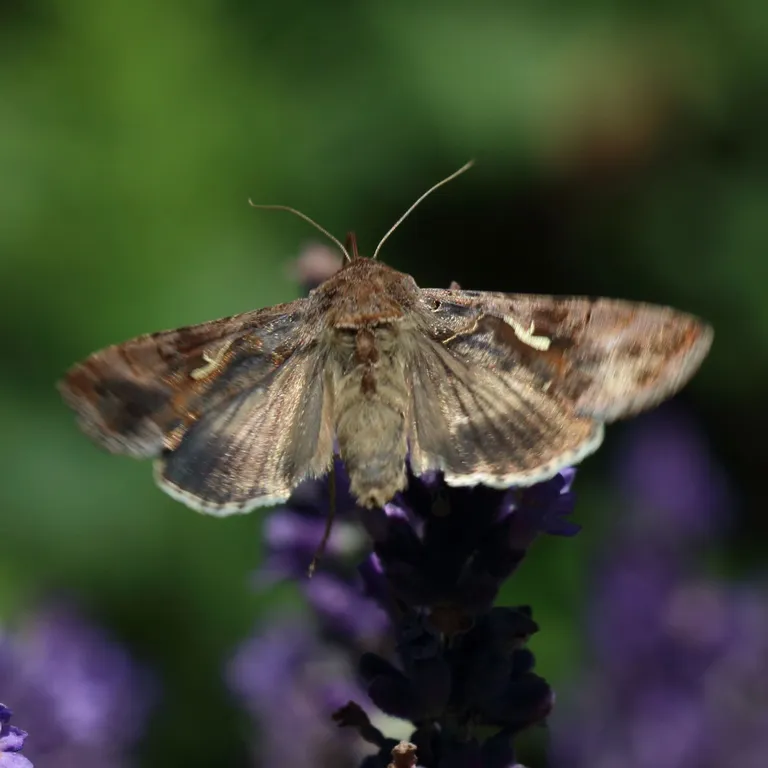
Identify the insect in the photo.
Autographa gamma
